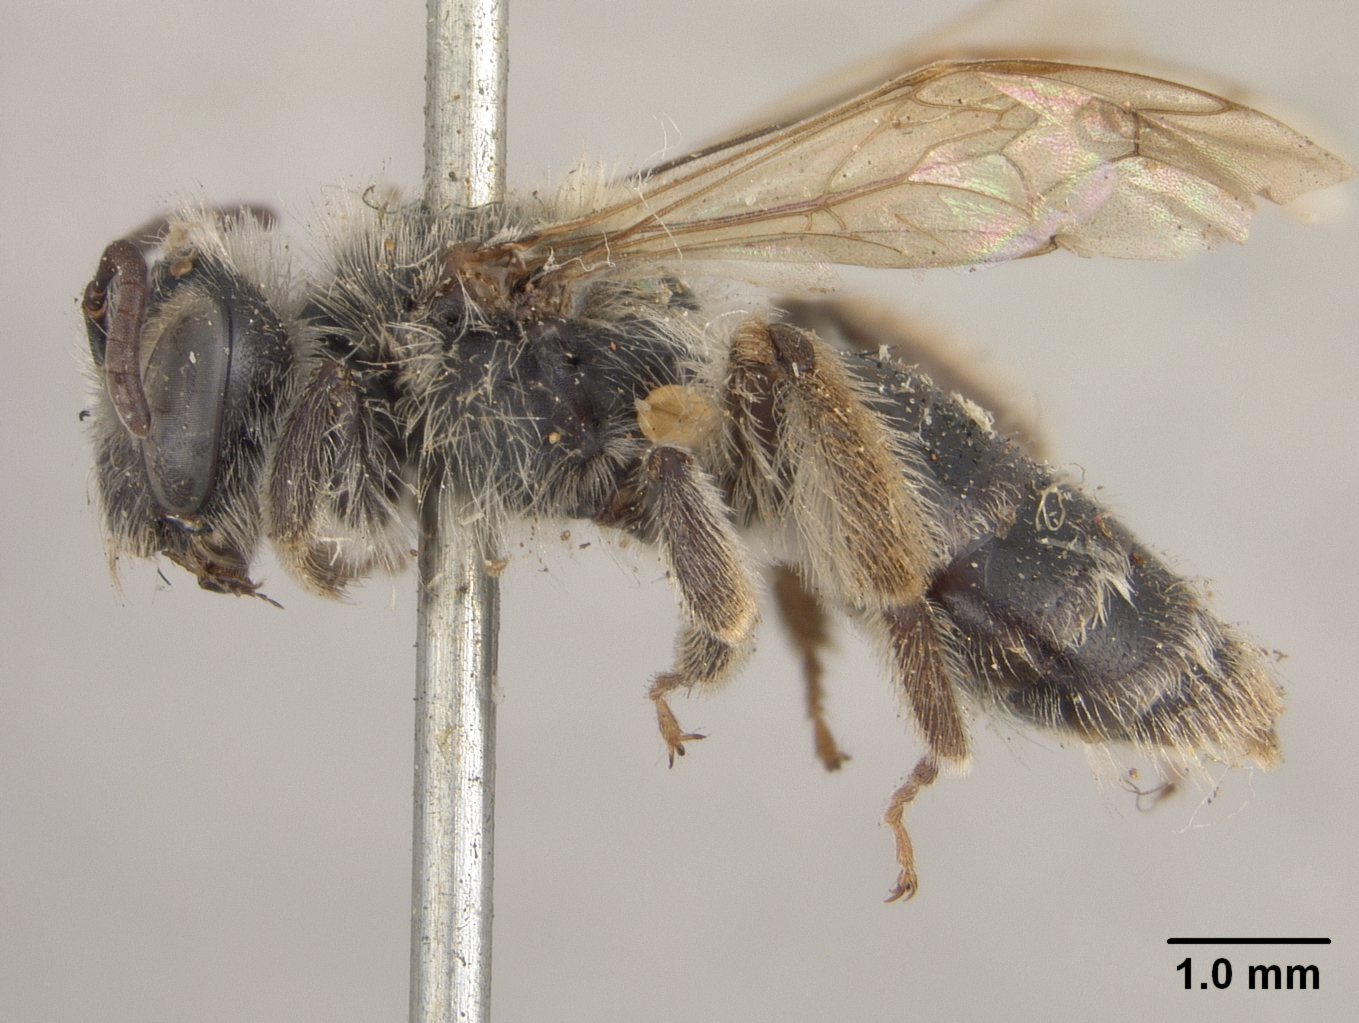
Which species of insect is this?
Andrena coloradina
